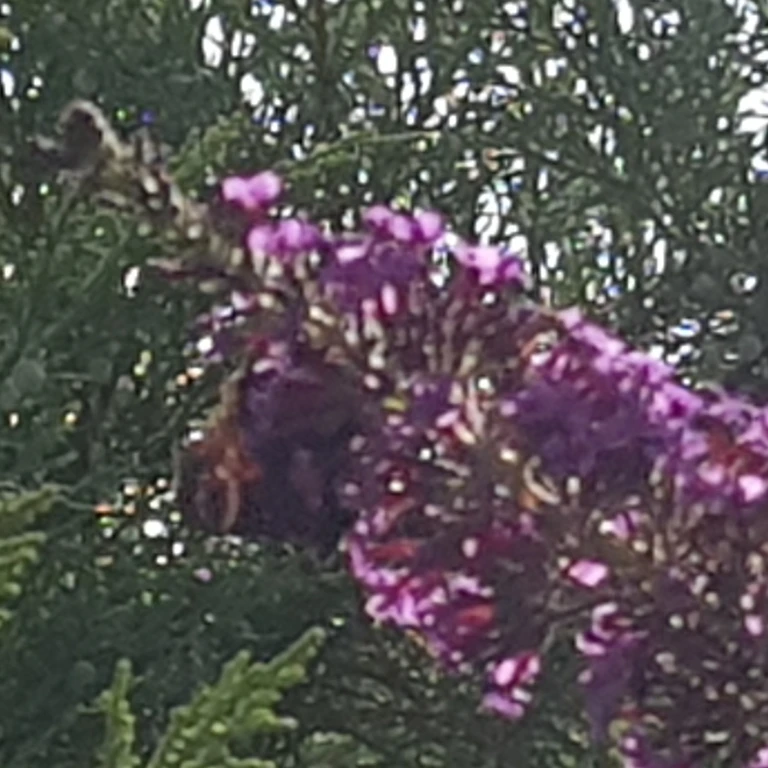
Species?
Aglais io
